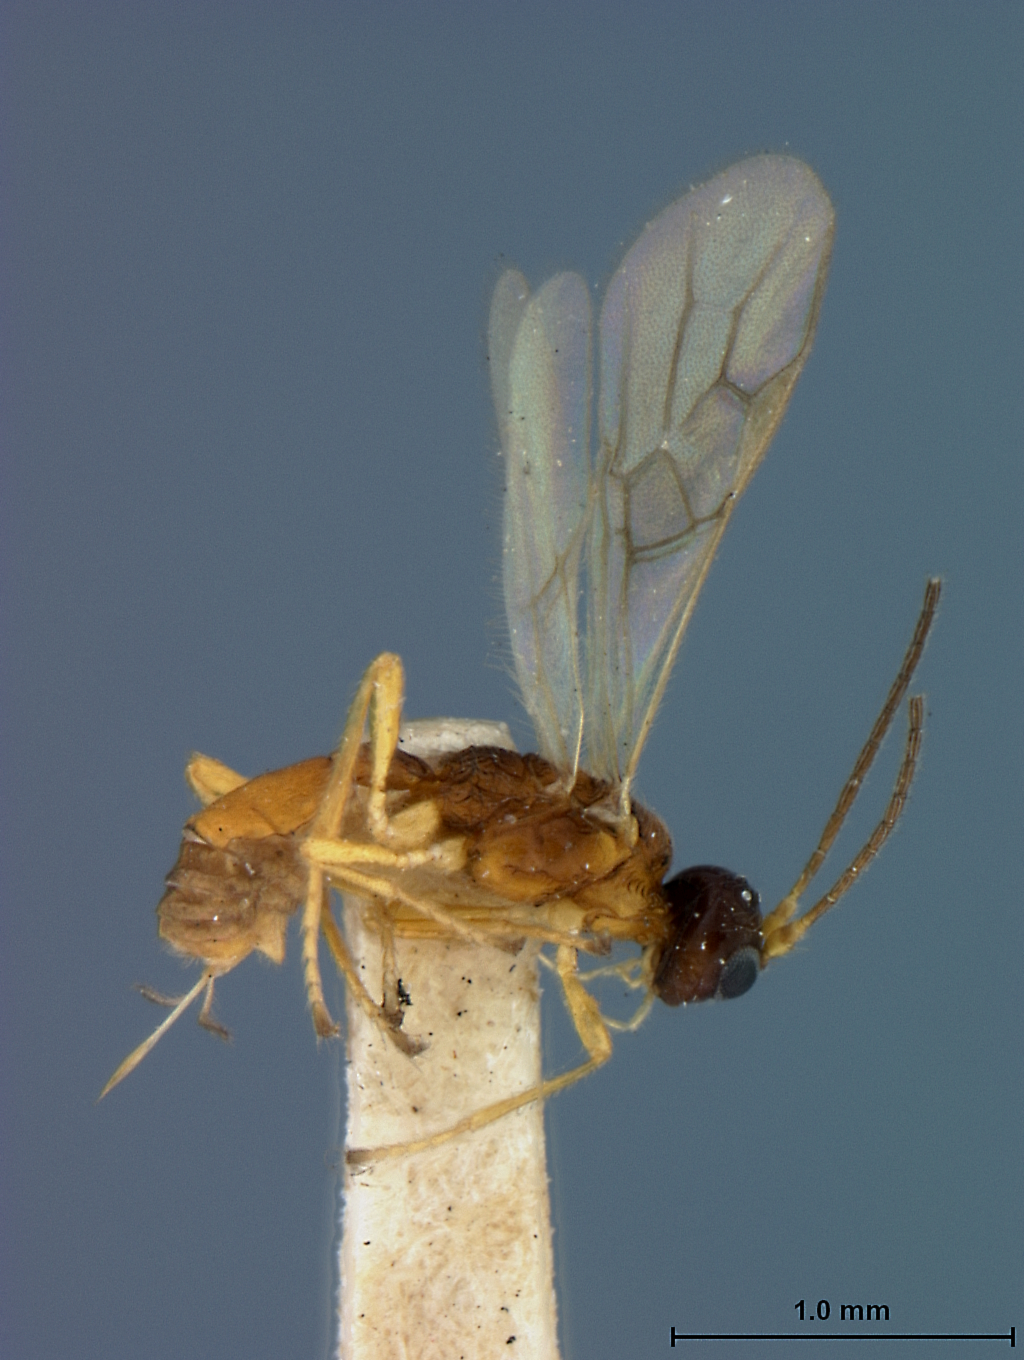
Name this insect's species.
Rhyssalus loxoteniae
